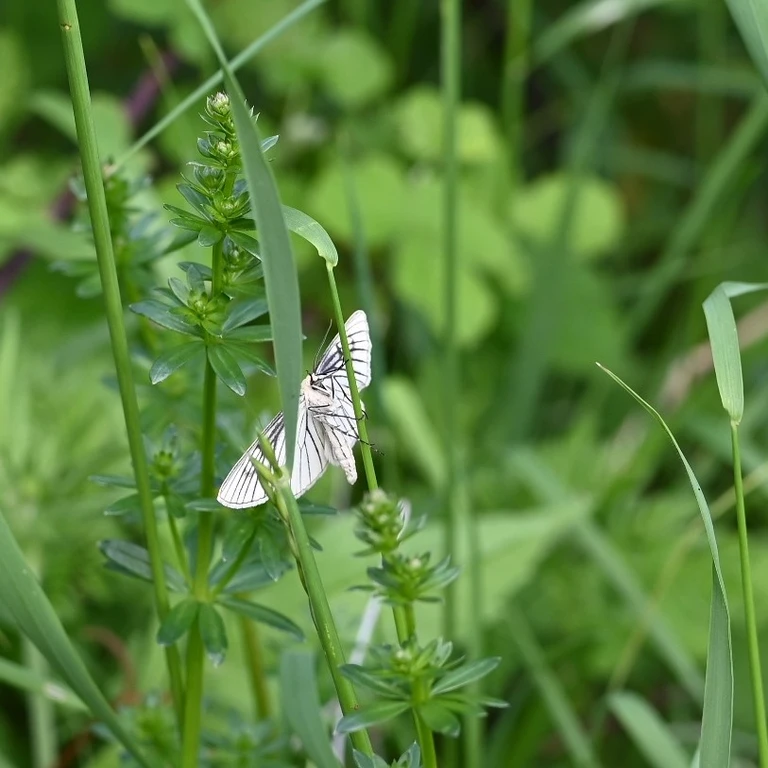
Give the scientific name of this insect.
Siona lineata
